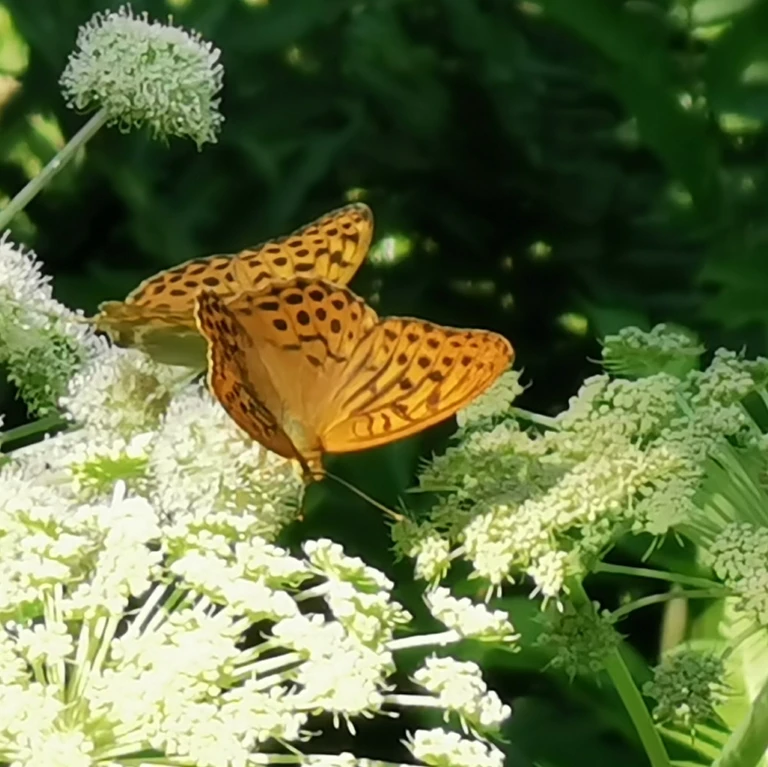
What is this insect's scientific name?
Argynnis paphia
